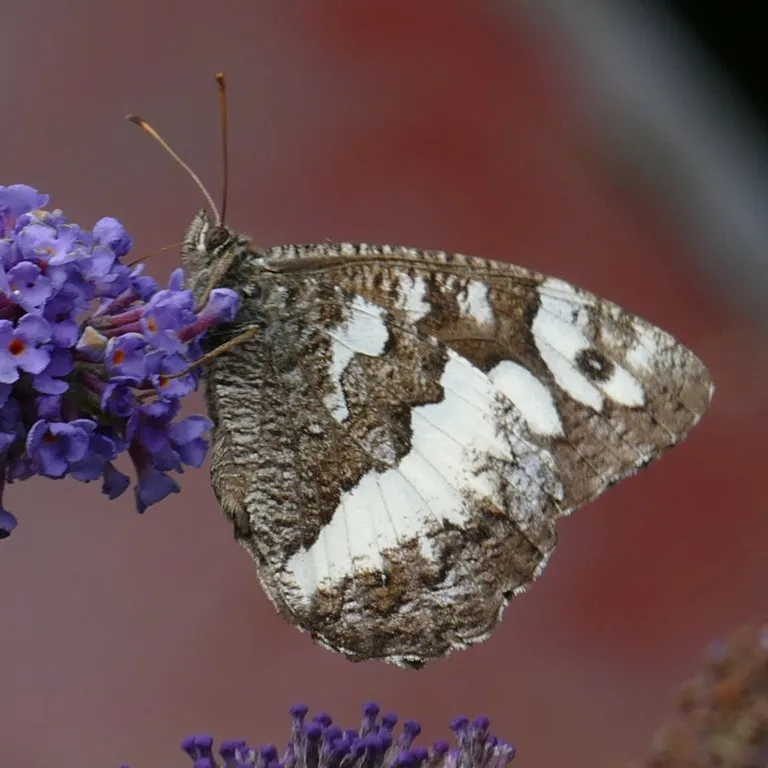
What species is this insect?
Brintesia circe
